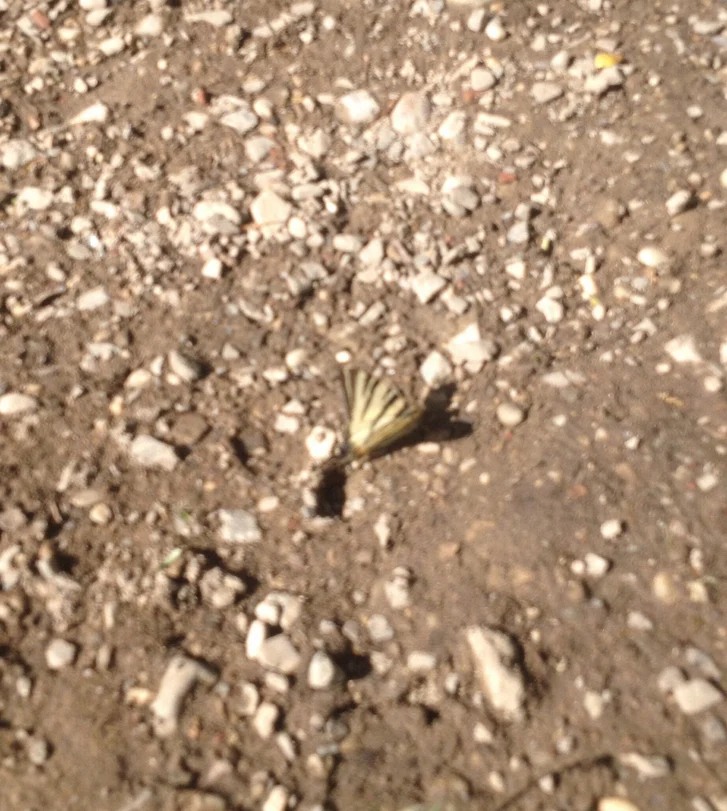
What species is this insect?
Iphiclides podalirius
